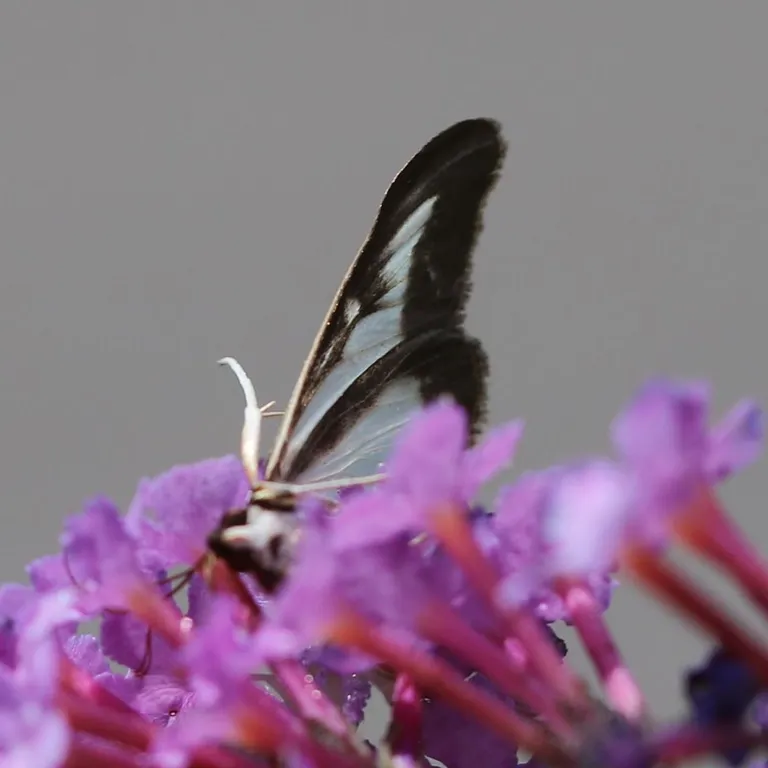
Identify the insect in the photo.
Cydalima perspectalis
